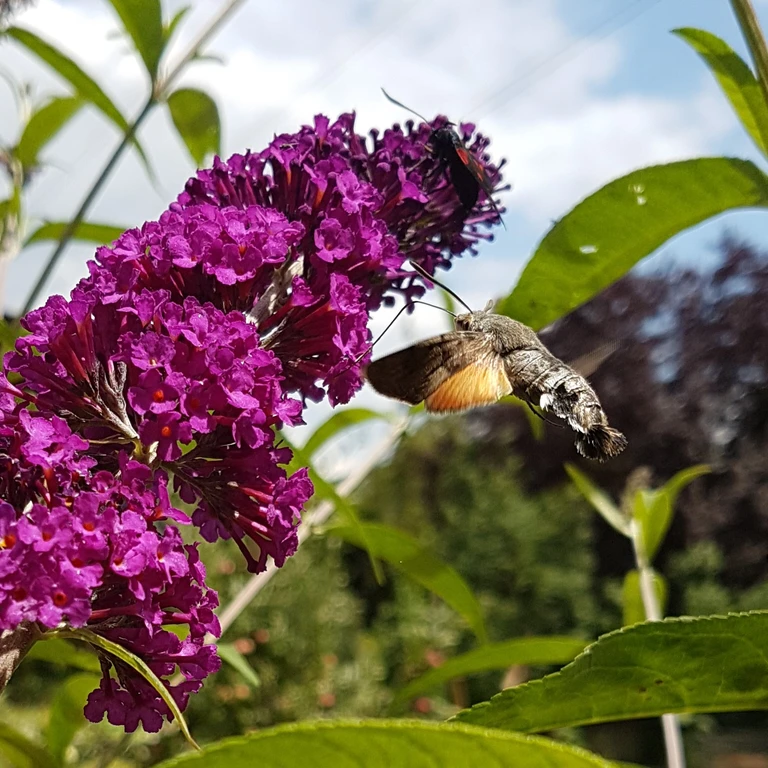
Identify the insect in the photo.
Macroglossum stellatarum
